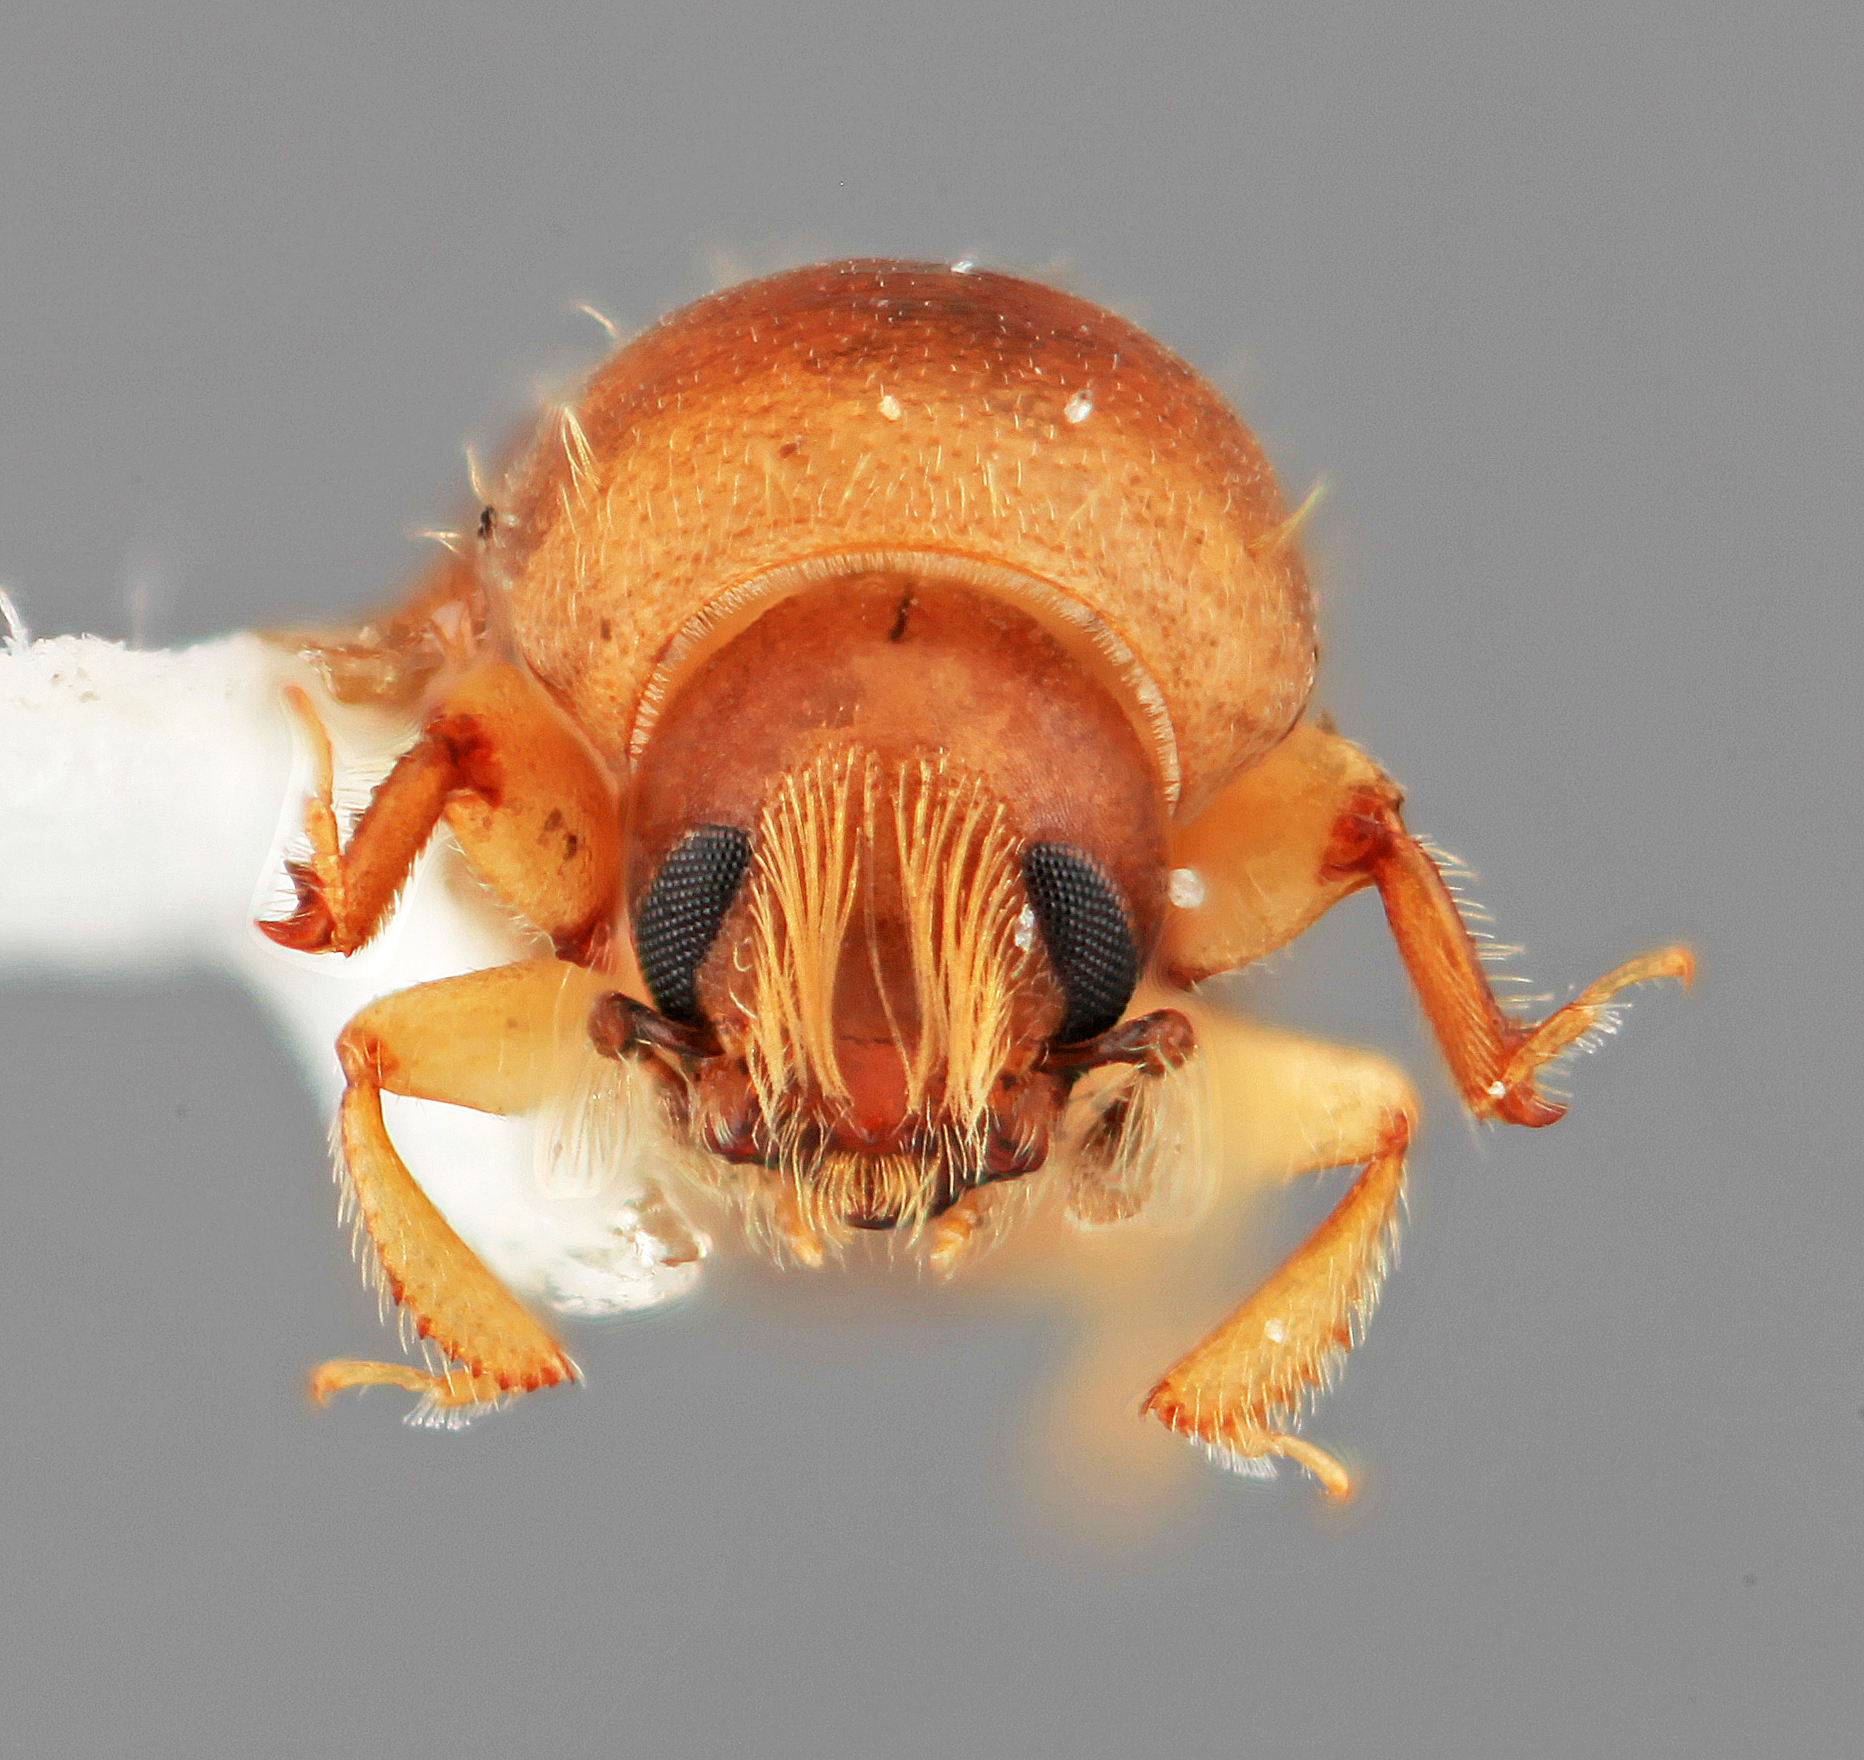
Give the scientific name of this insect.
Scolytodes tardus
